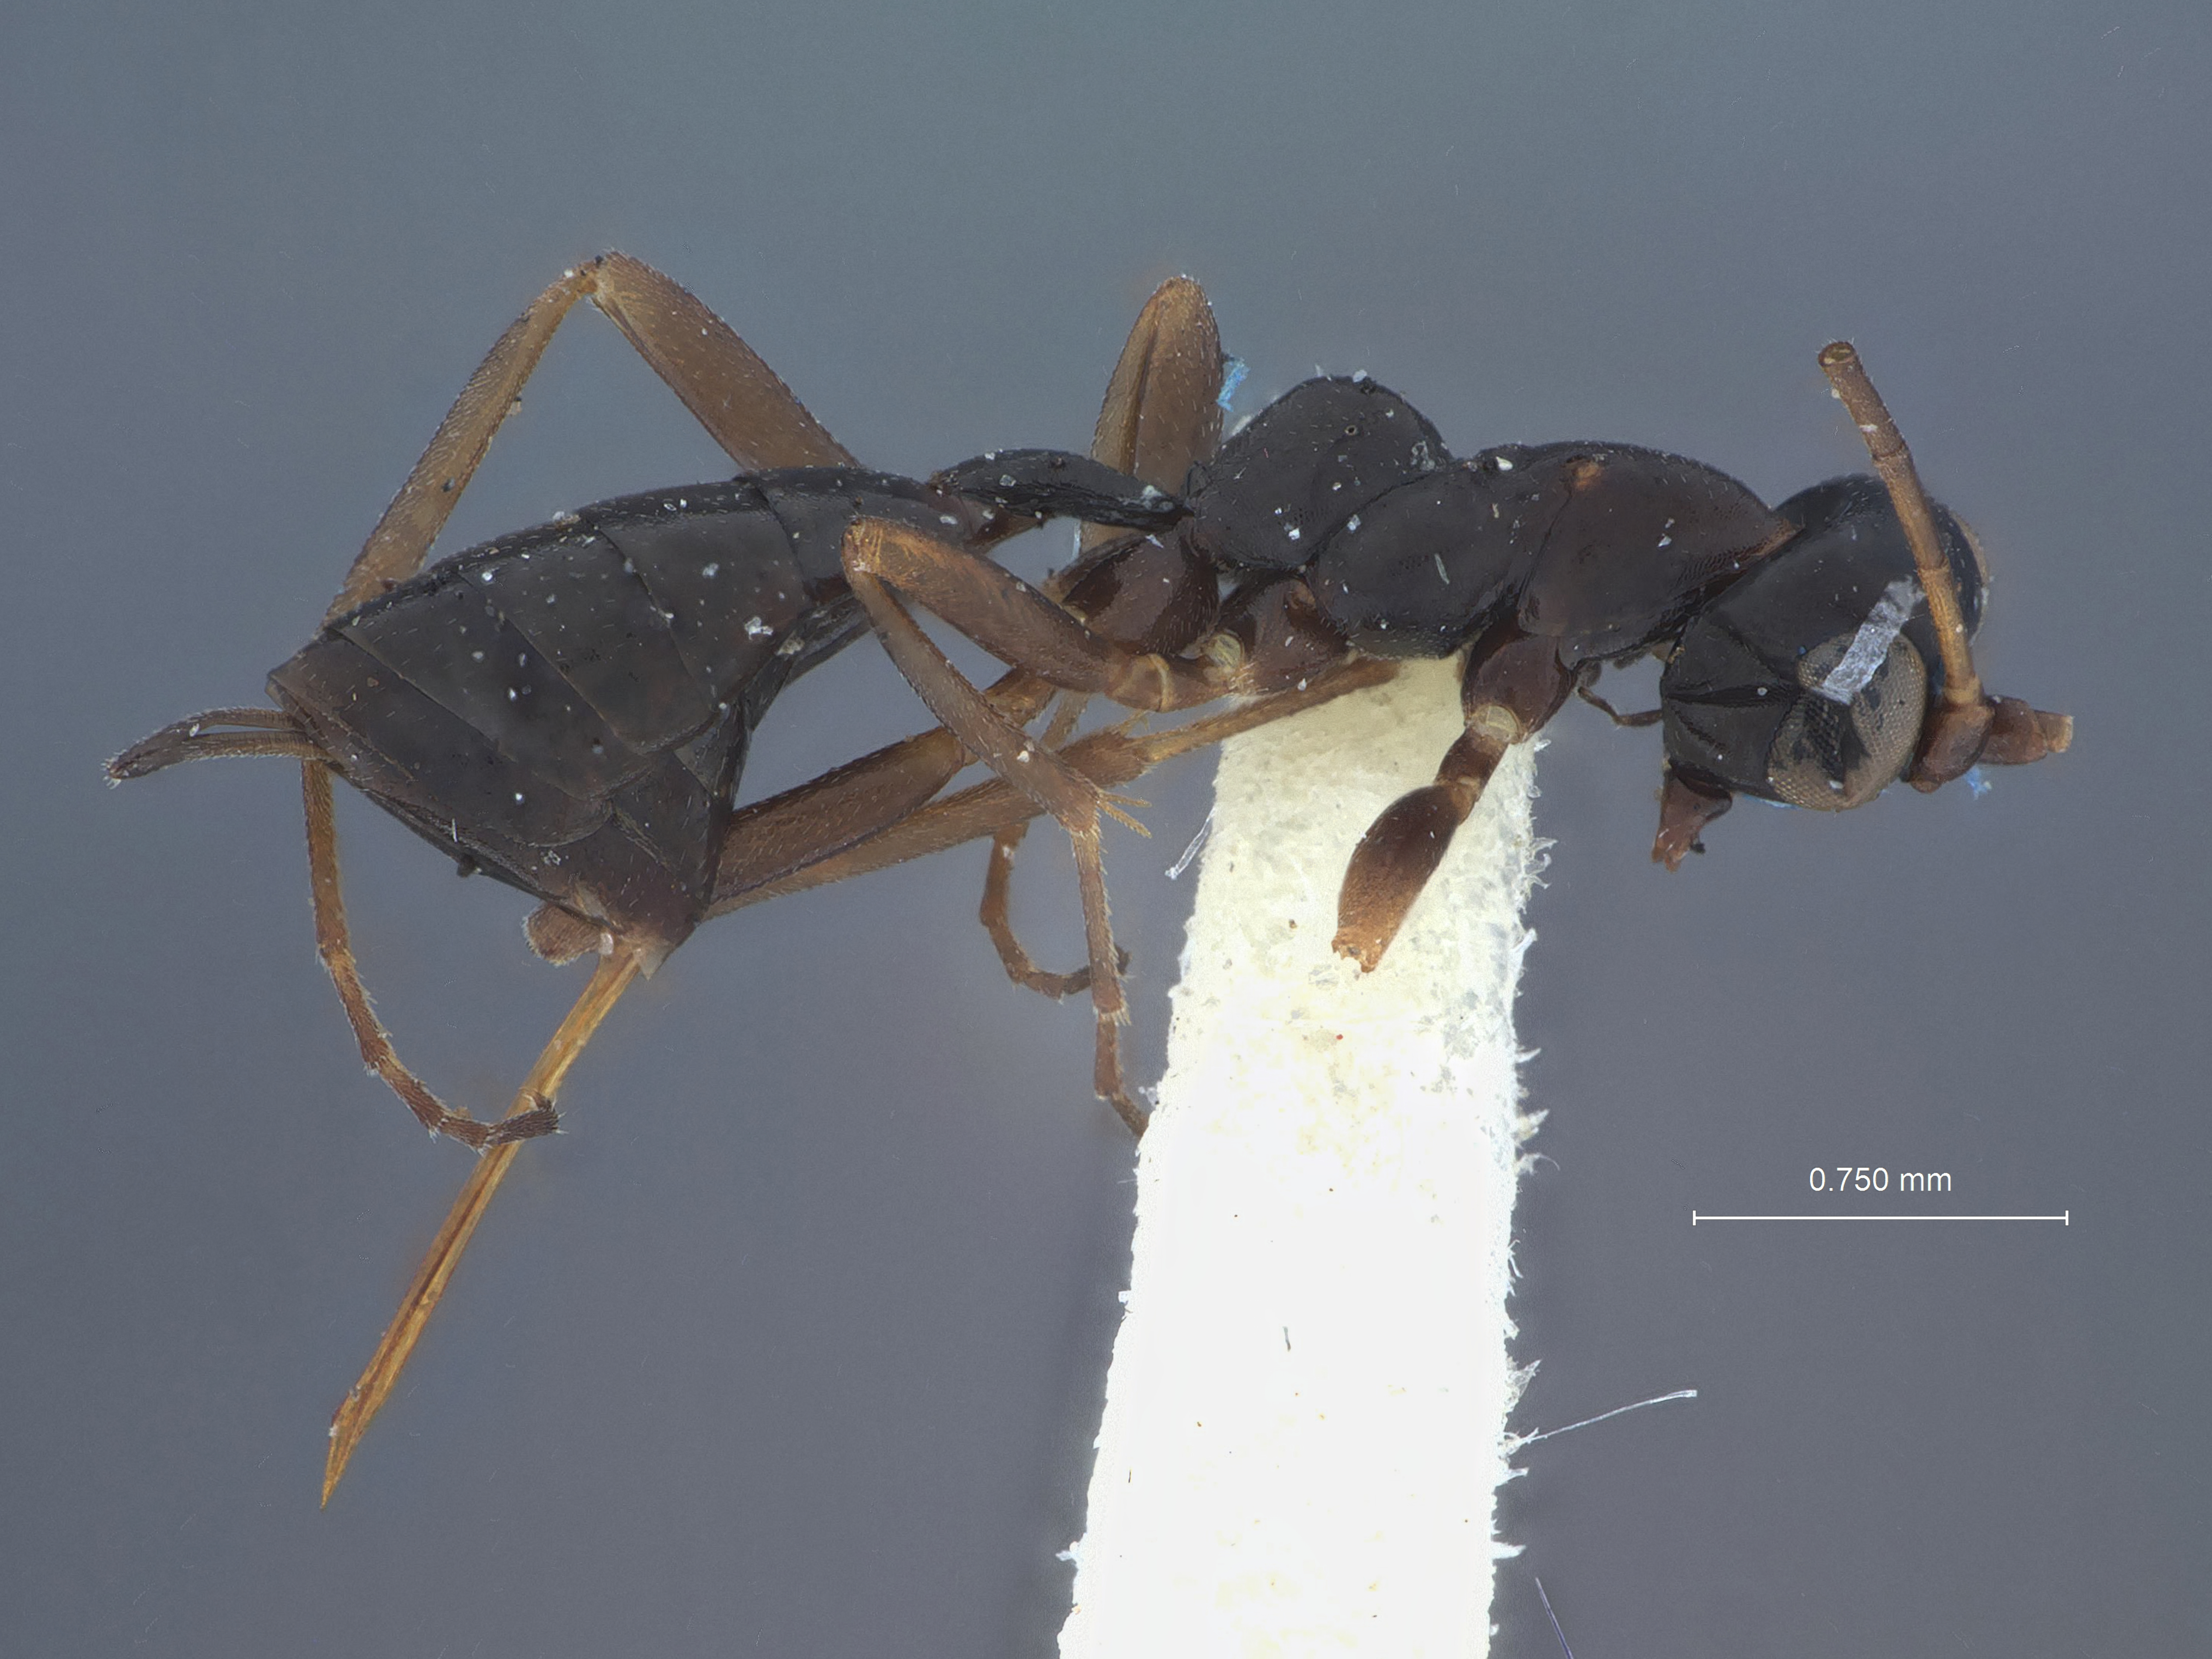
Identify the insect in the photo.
Pezomachus utahensis
